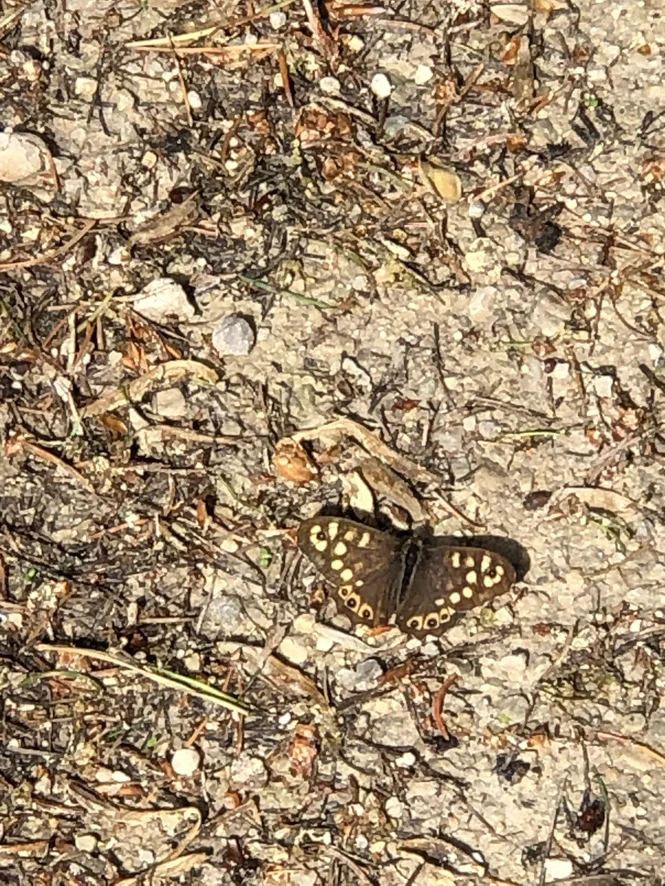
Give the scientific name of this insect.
Pararge aegeria
